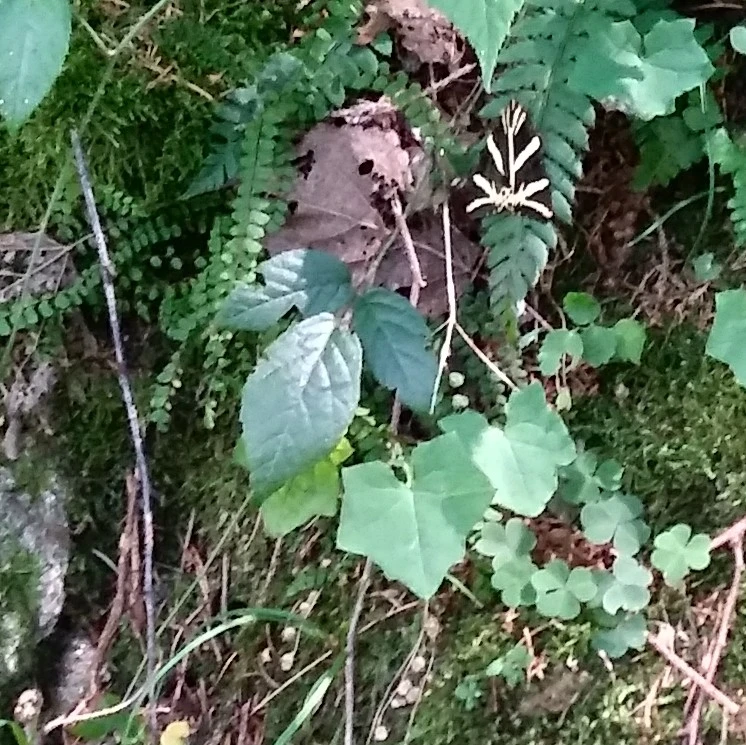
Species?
Euplagia quadripunctaria
